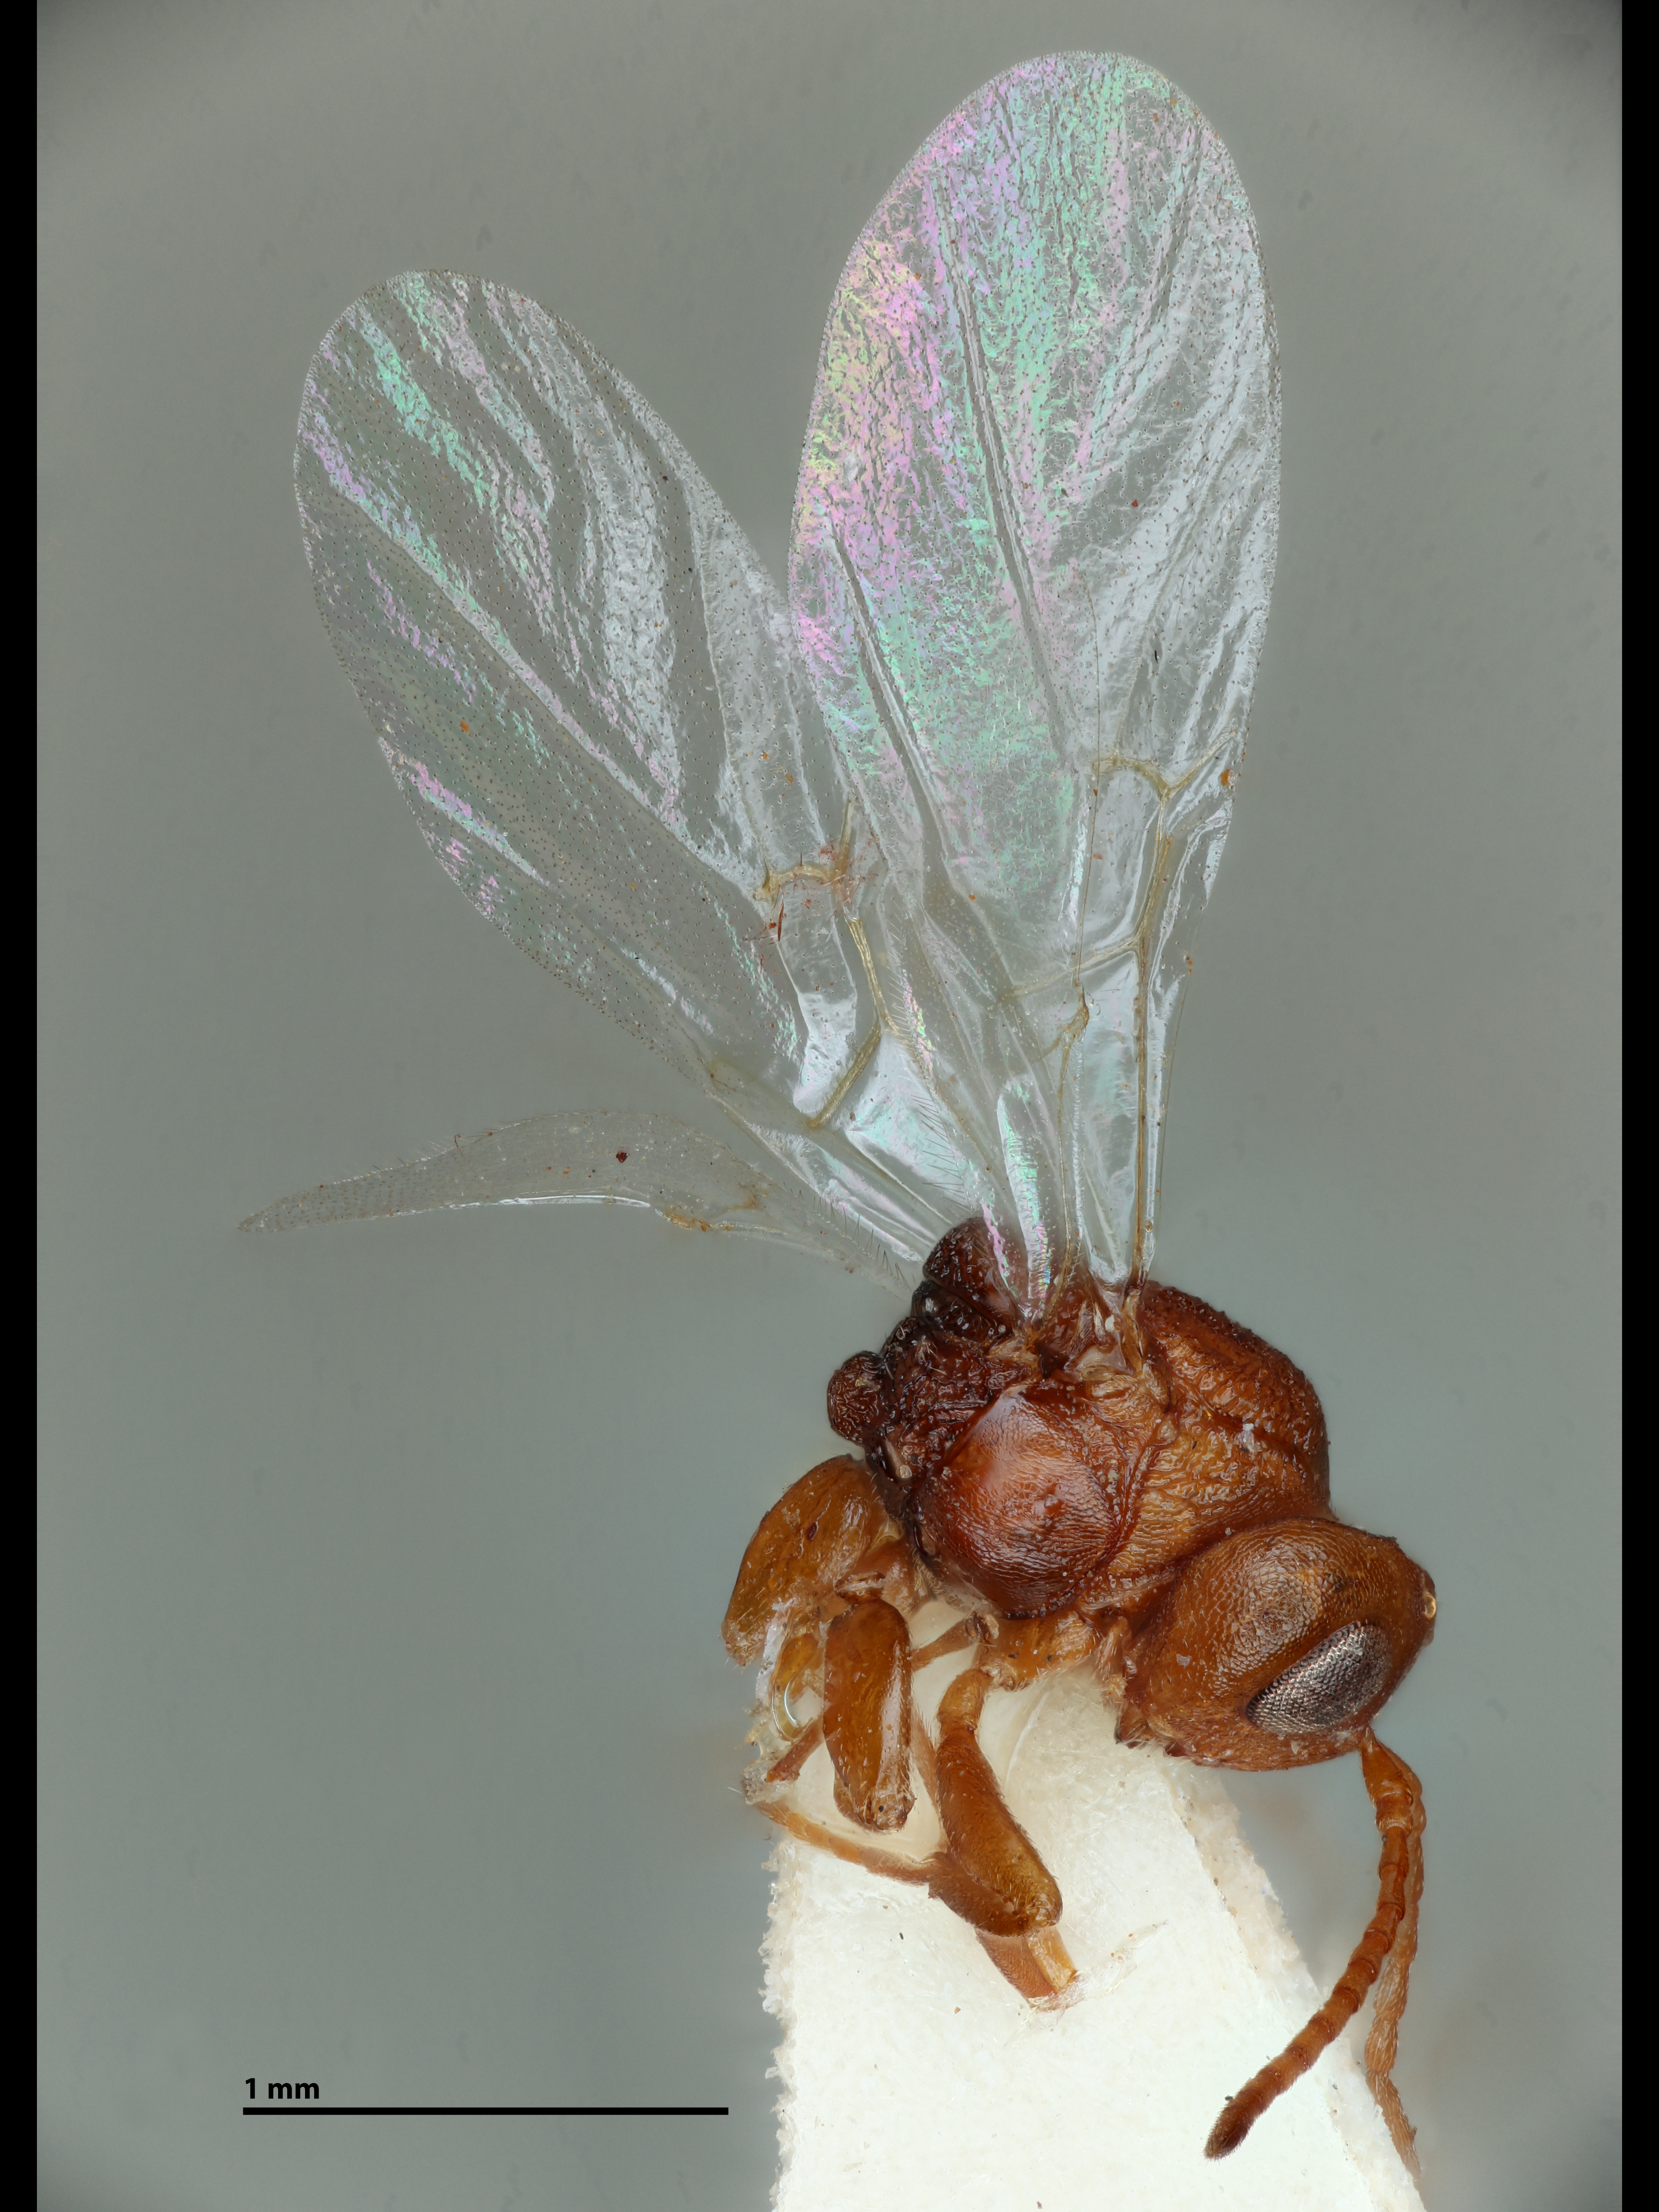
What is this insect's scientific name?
Callirhytis medularis
